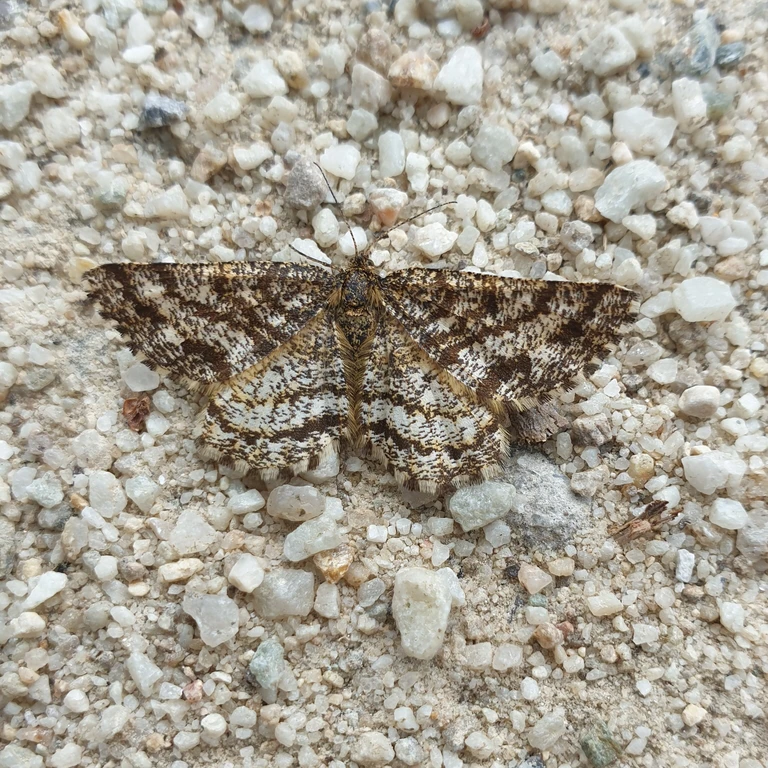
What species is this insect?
Ematurga atomaria
